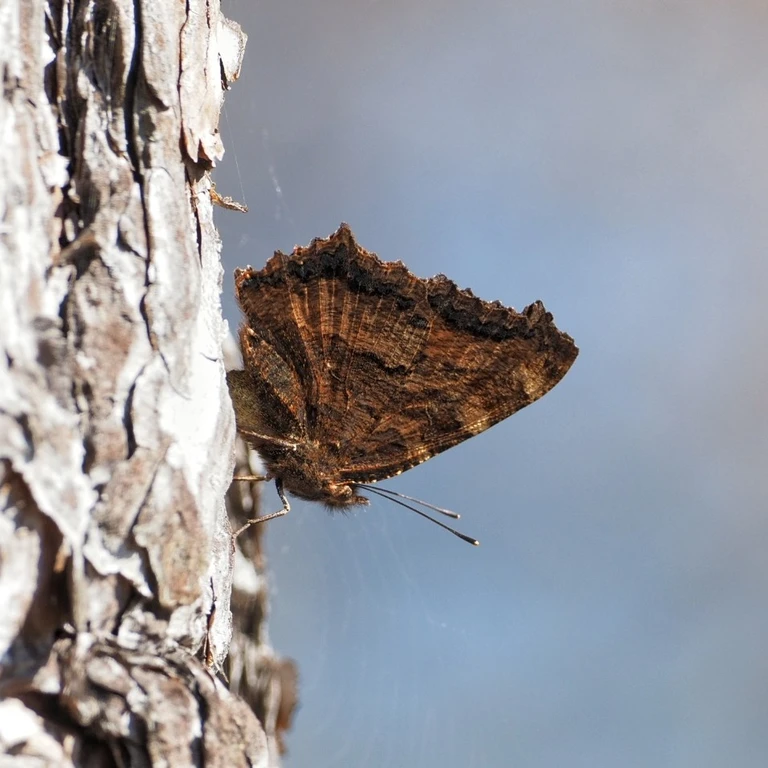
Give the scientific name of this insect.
Nymphalis polychloros
